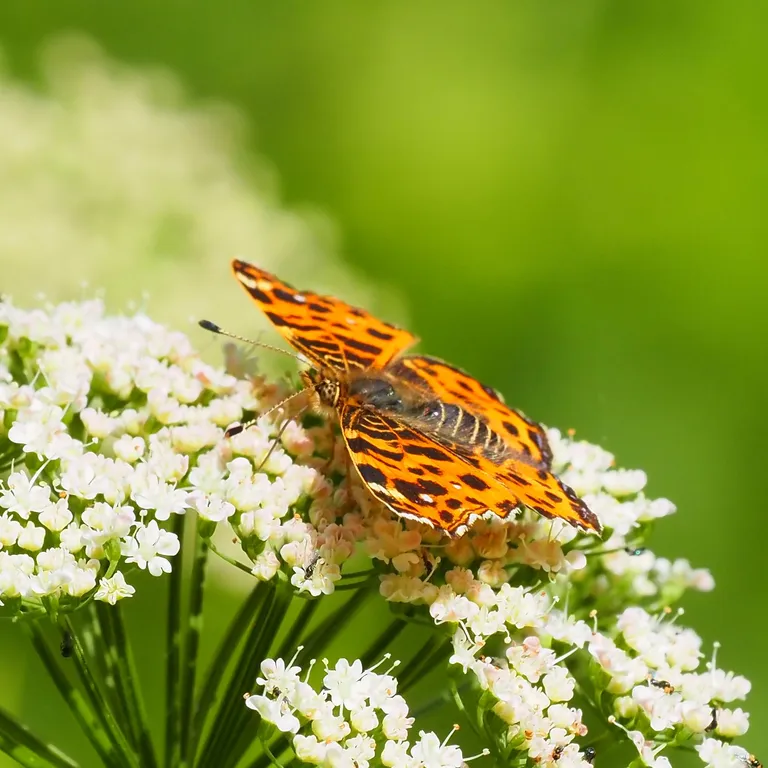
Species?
Araschnia levana
